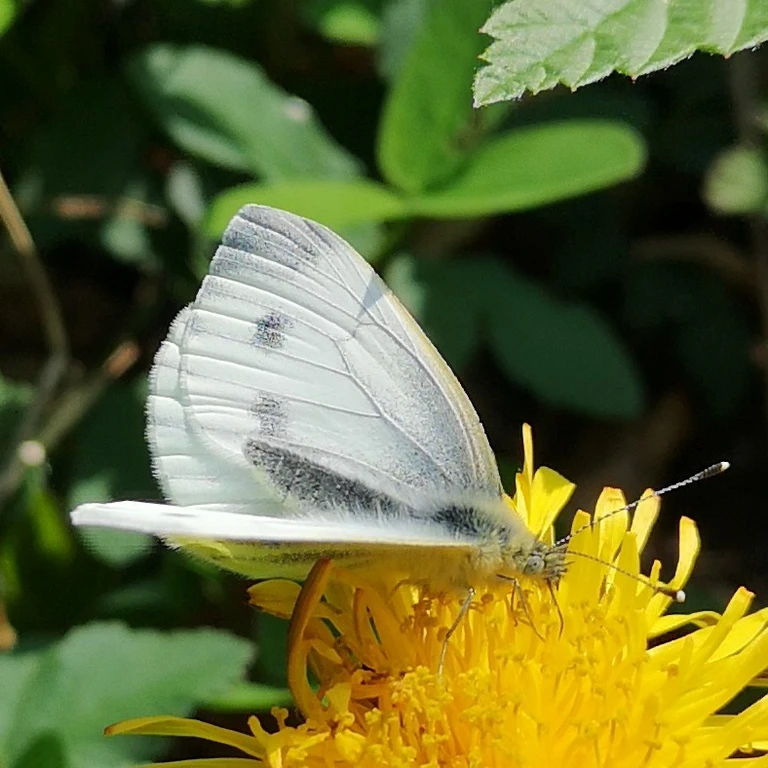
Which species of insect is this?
Pieris napi
